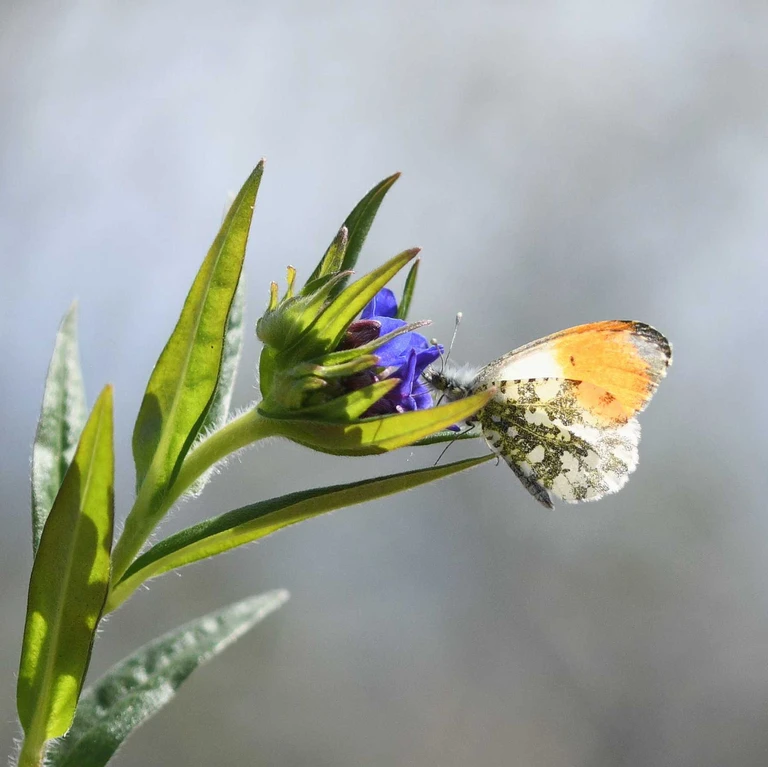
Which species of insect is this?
Anthocharis cardamines
